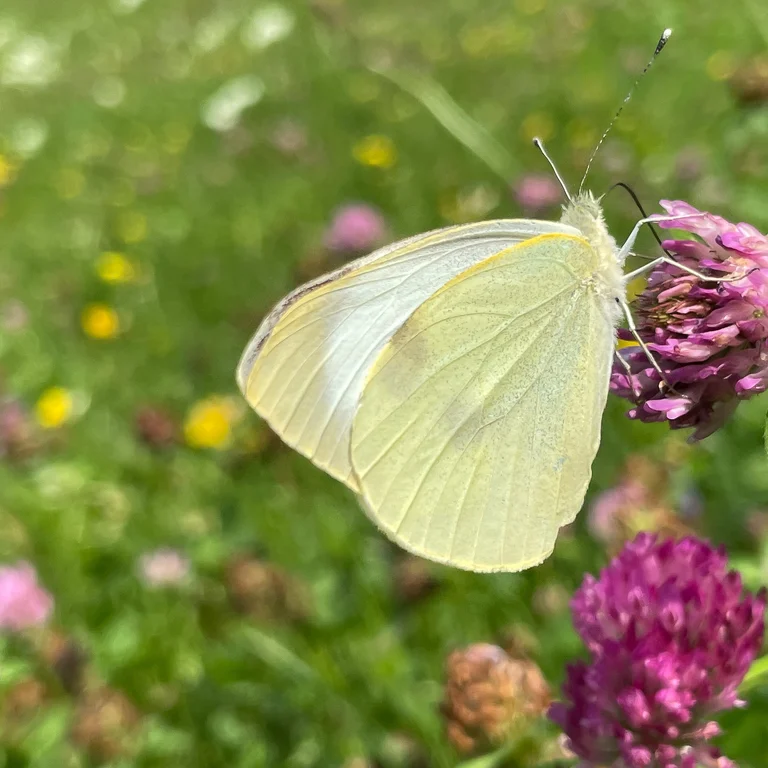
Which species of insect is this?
Pieris brassicae
